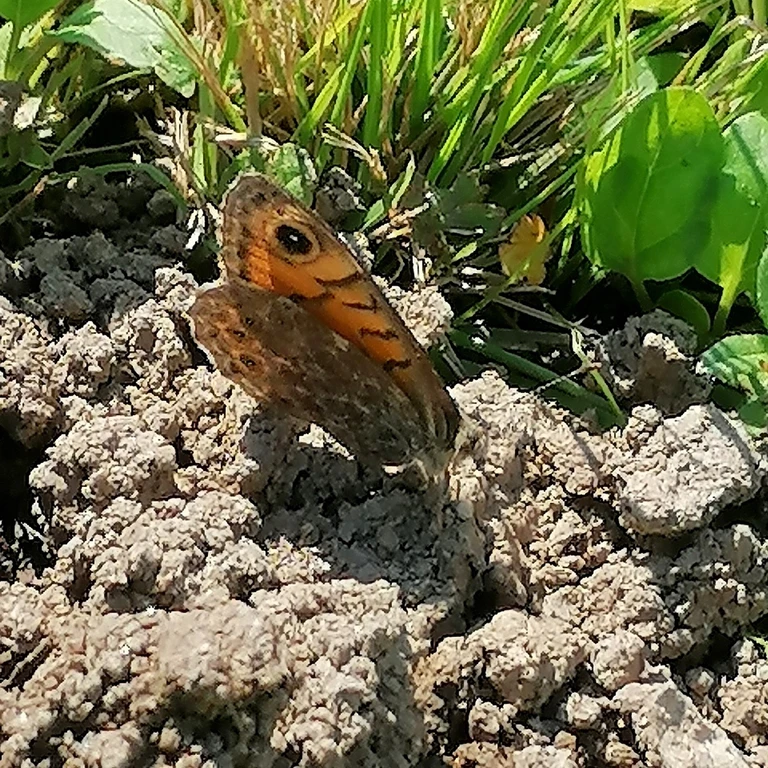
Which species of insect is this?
Lasiommata megera (also Pararge megera)
